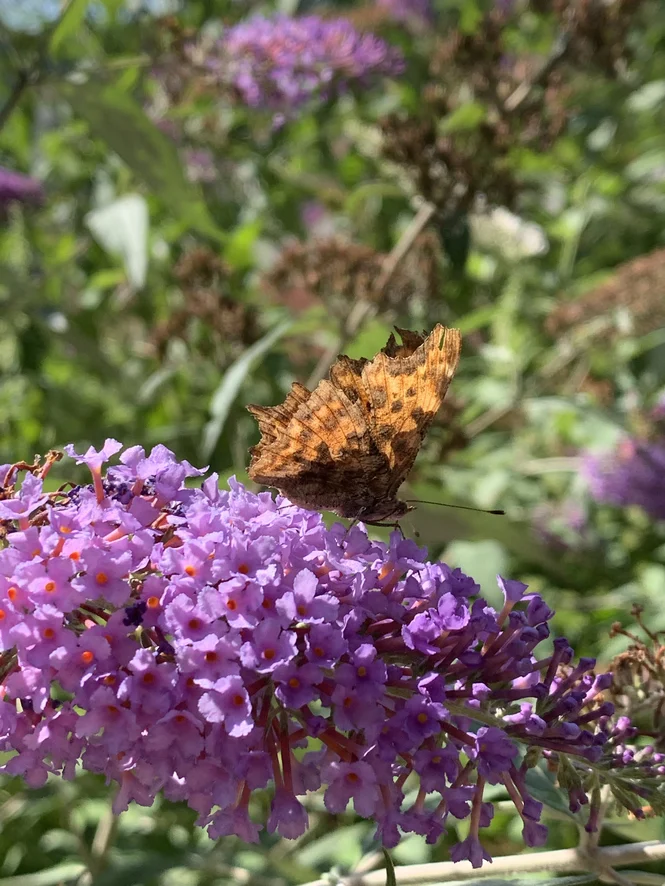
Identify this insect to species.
Polygonia c-album
